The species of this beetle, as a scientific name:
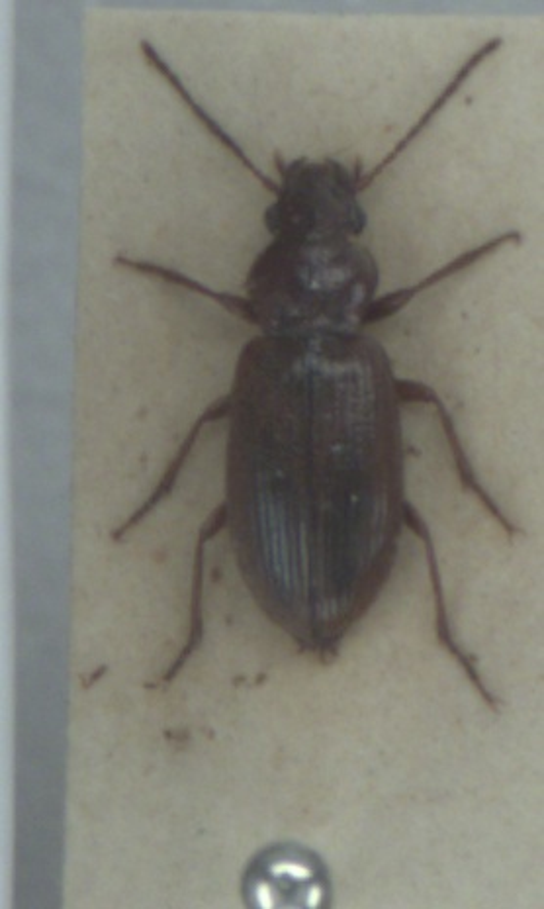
Dicheirotrichus gustavii
